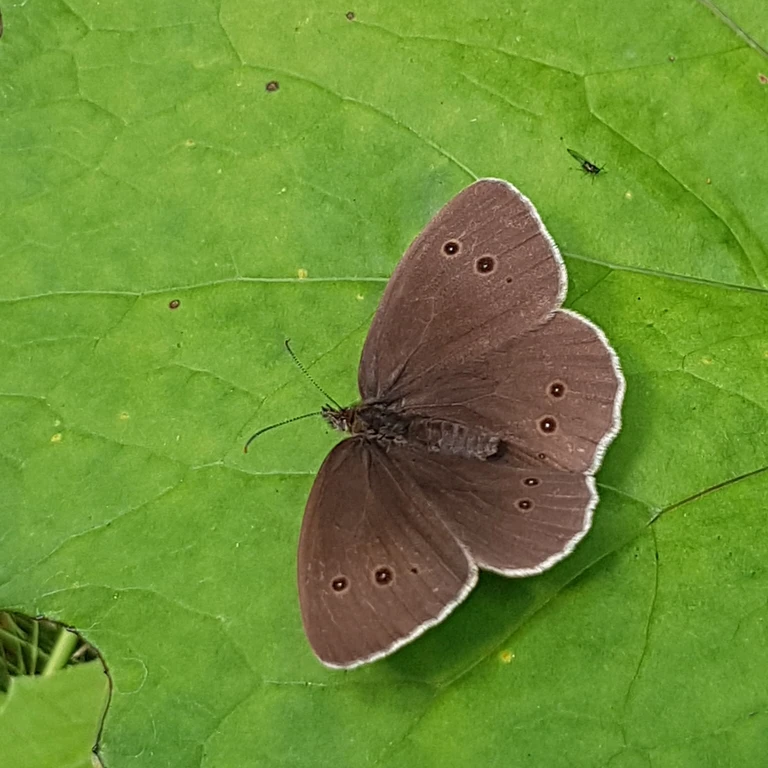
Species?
Aphantopus hyperantus
